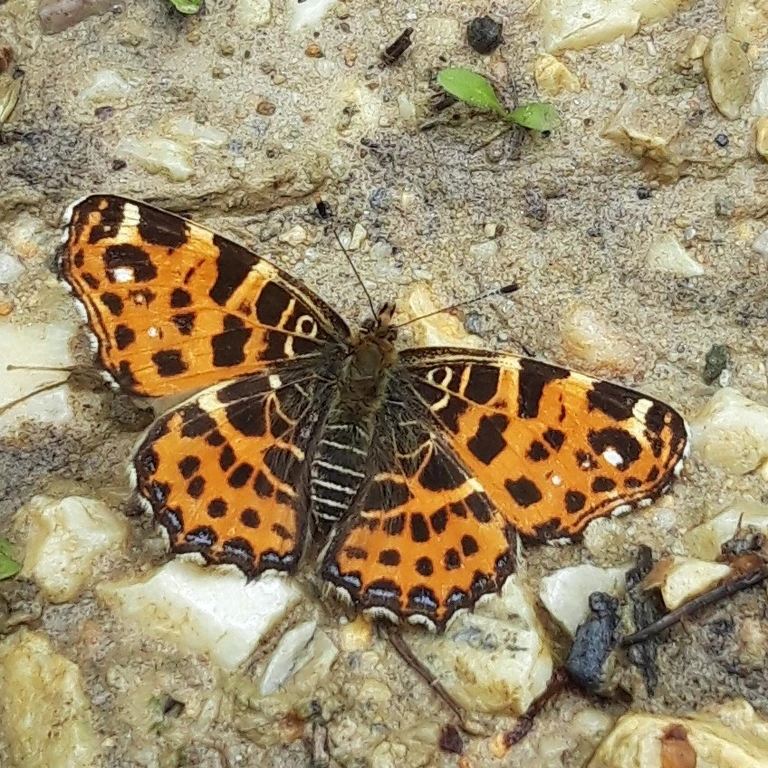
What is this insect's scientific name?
Araschnia levana
